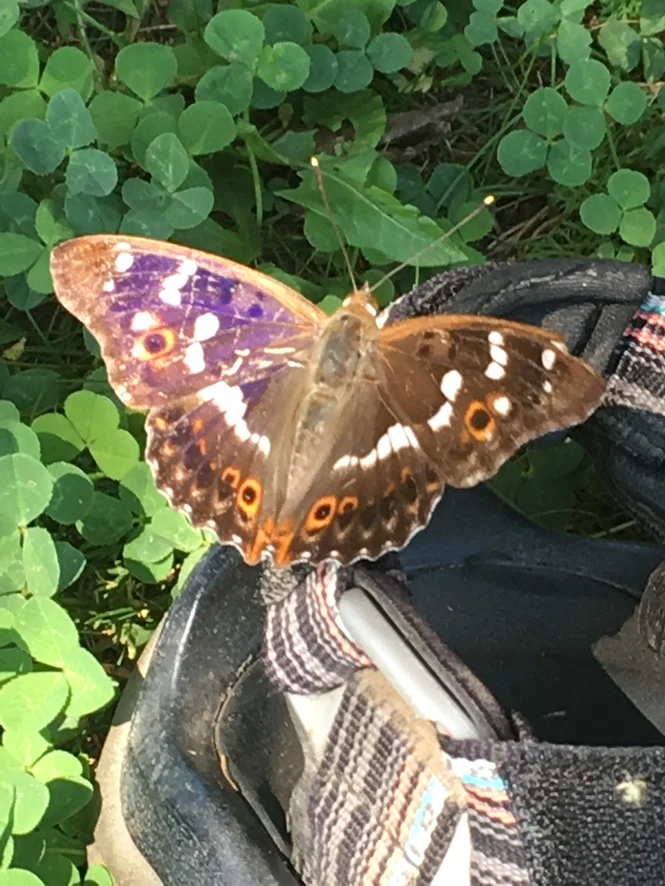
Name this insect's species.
Apatura ilia
